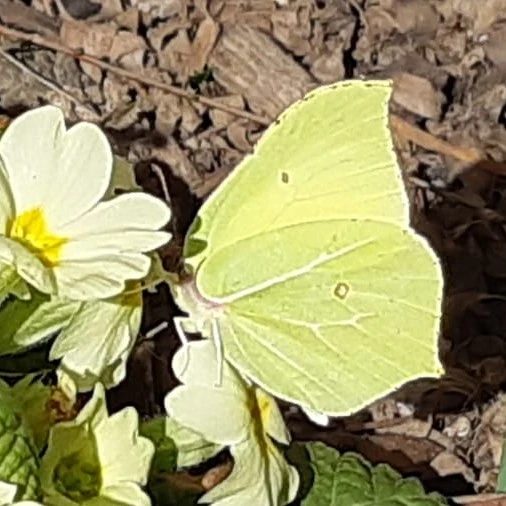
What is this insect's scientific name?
Gonepteryx rhamni
